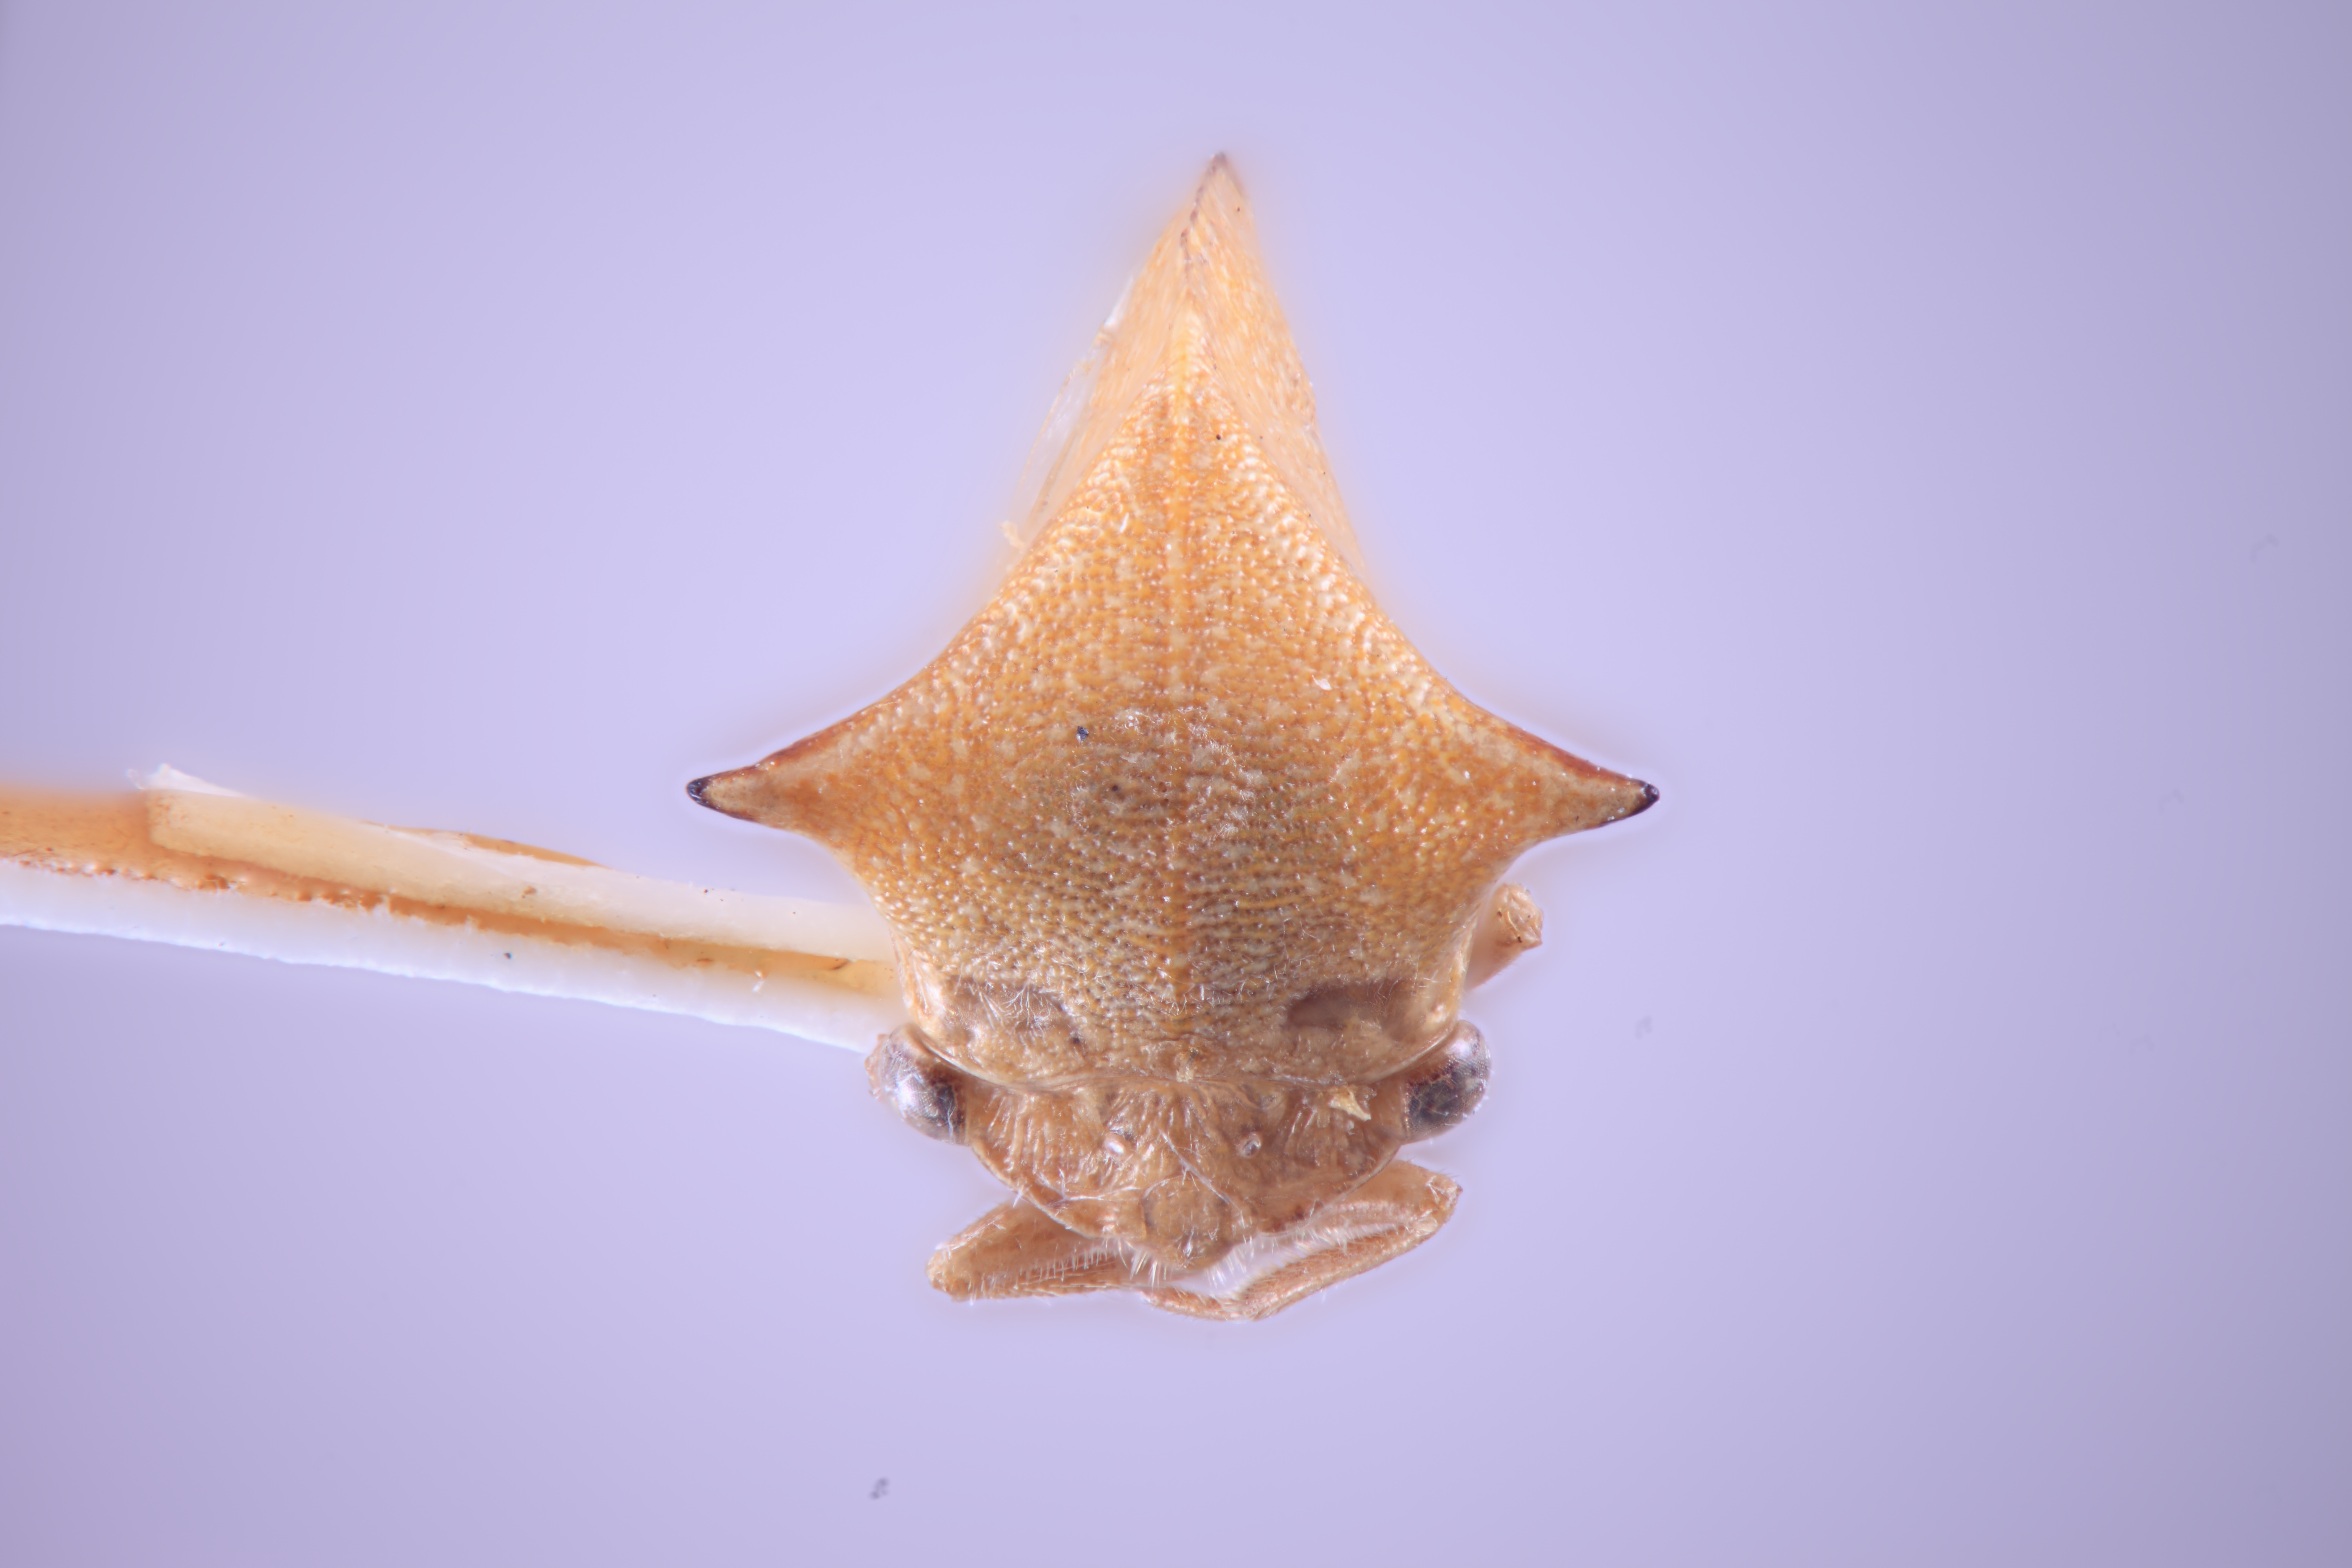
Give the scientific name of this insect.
Tortistilus albidosparsa
